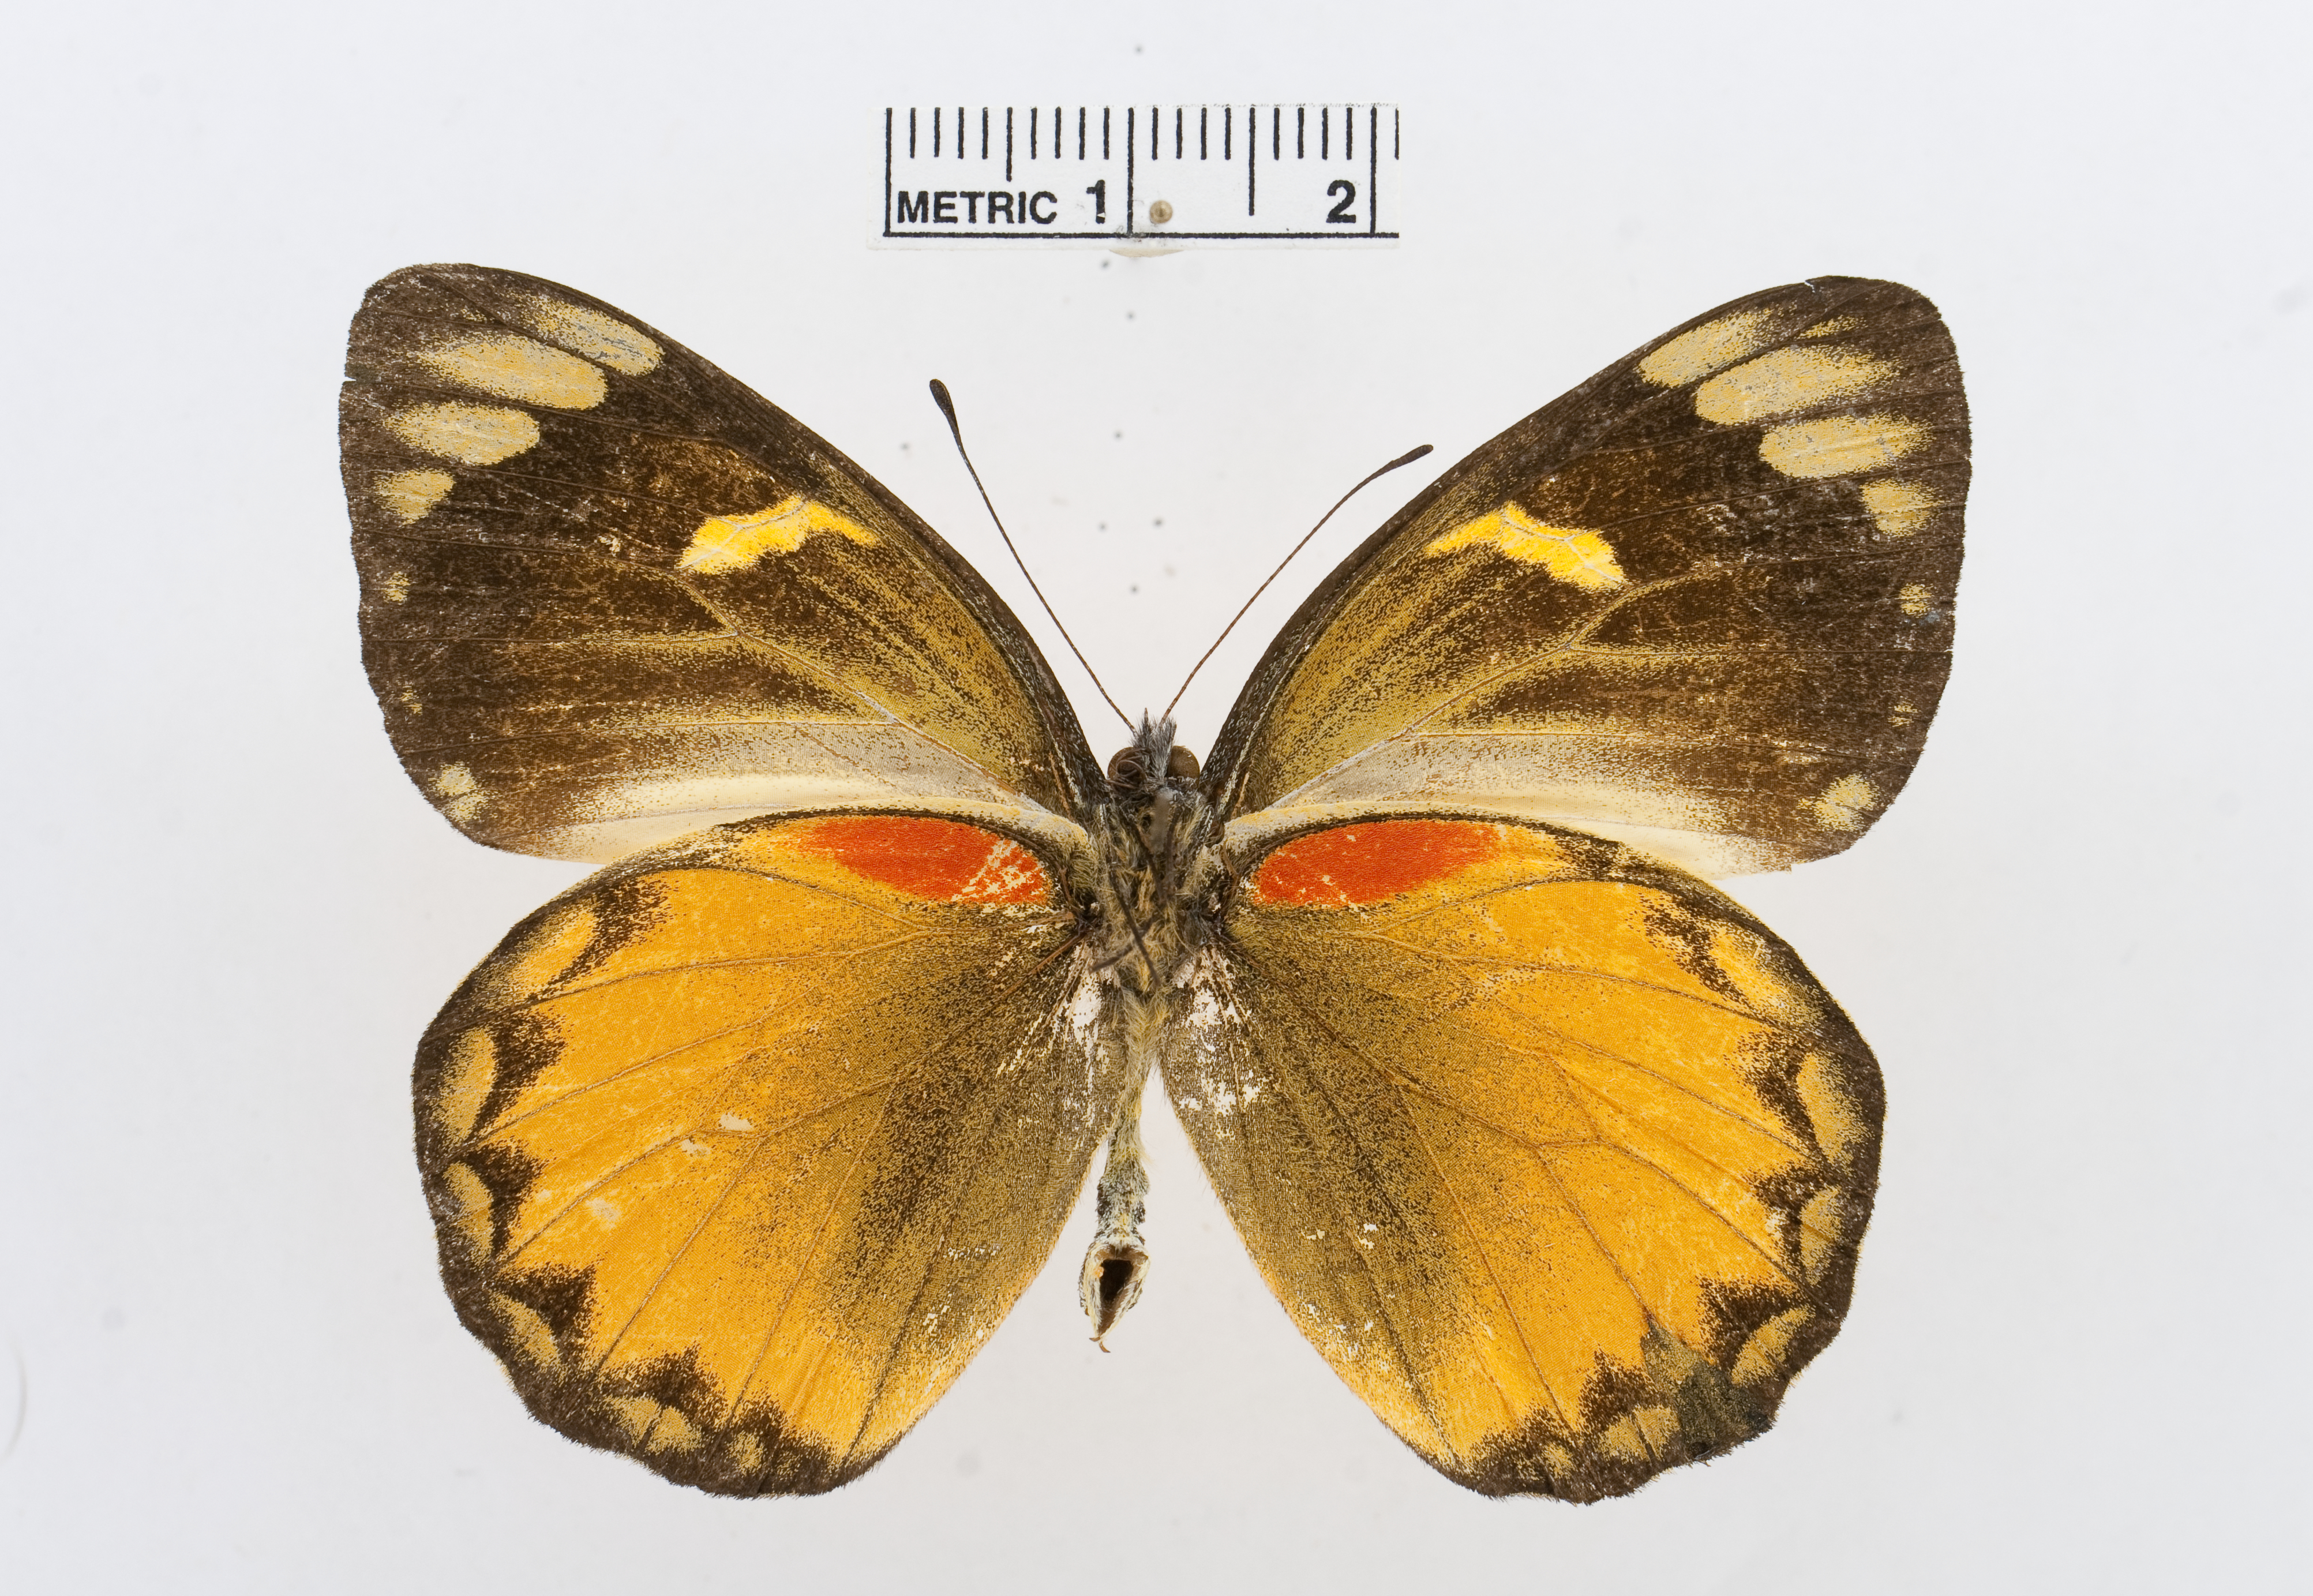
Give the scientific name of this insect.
Delias aurantia
